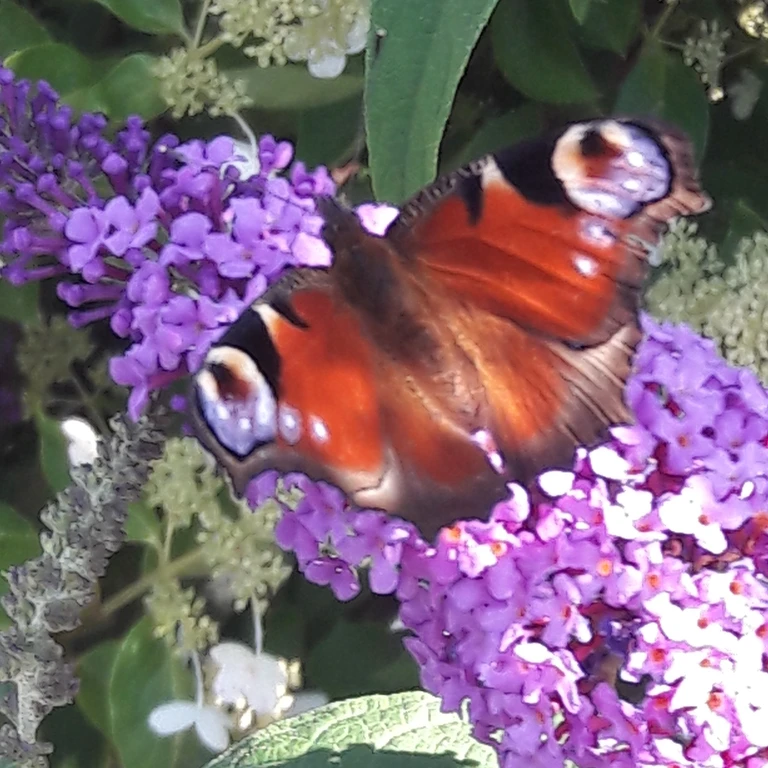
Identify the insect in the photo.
Aglais io
